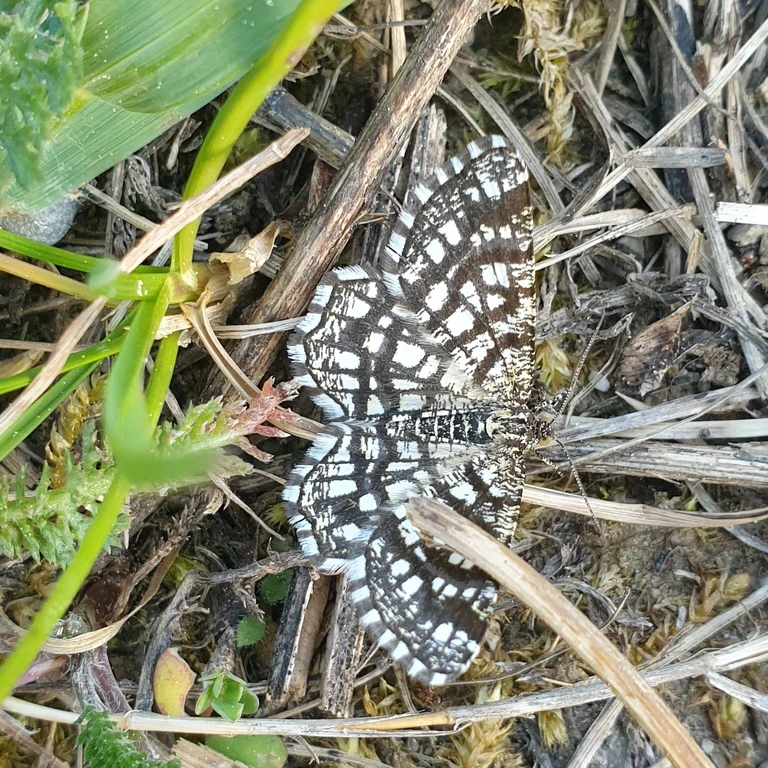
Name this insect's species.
Chiasmia clathrata
